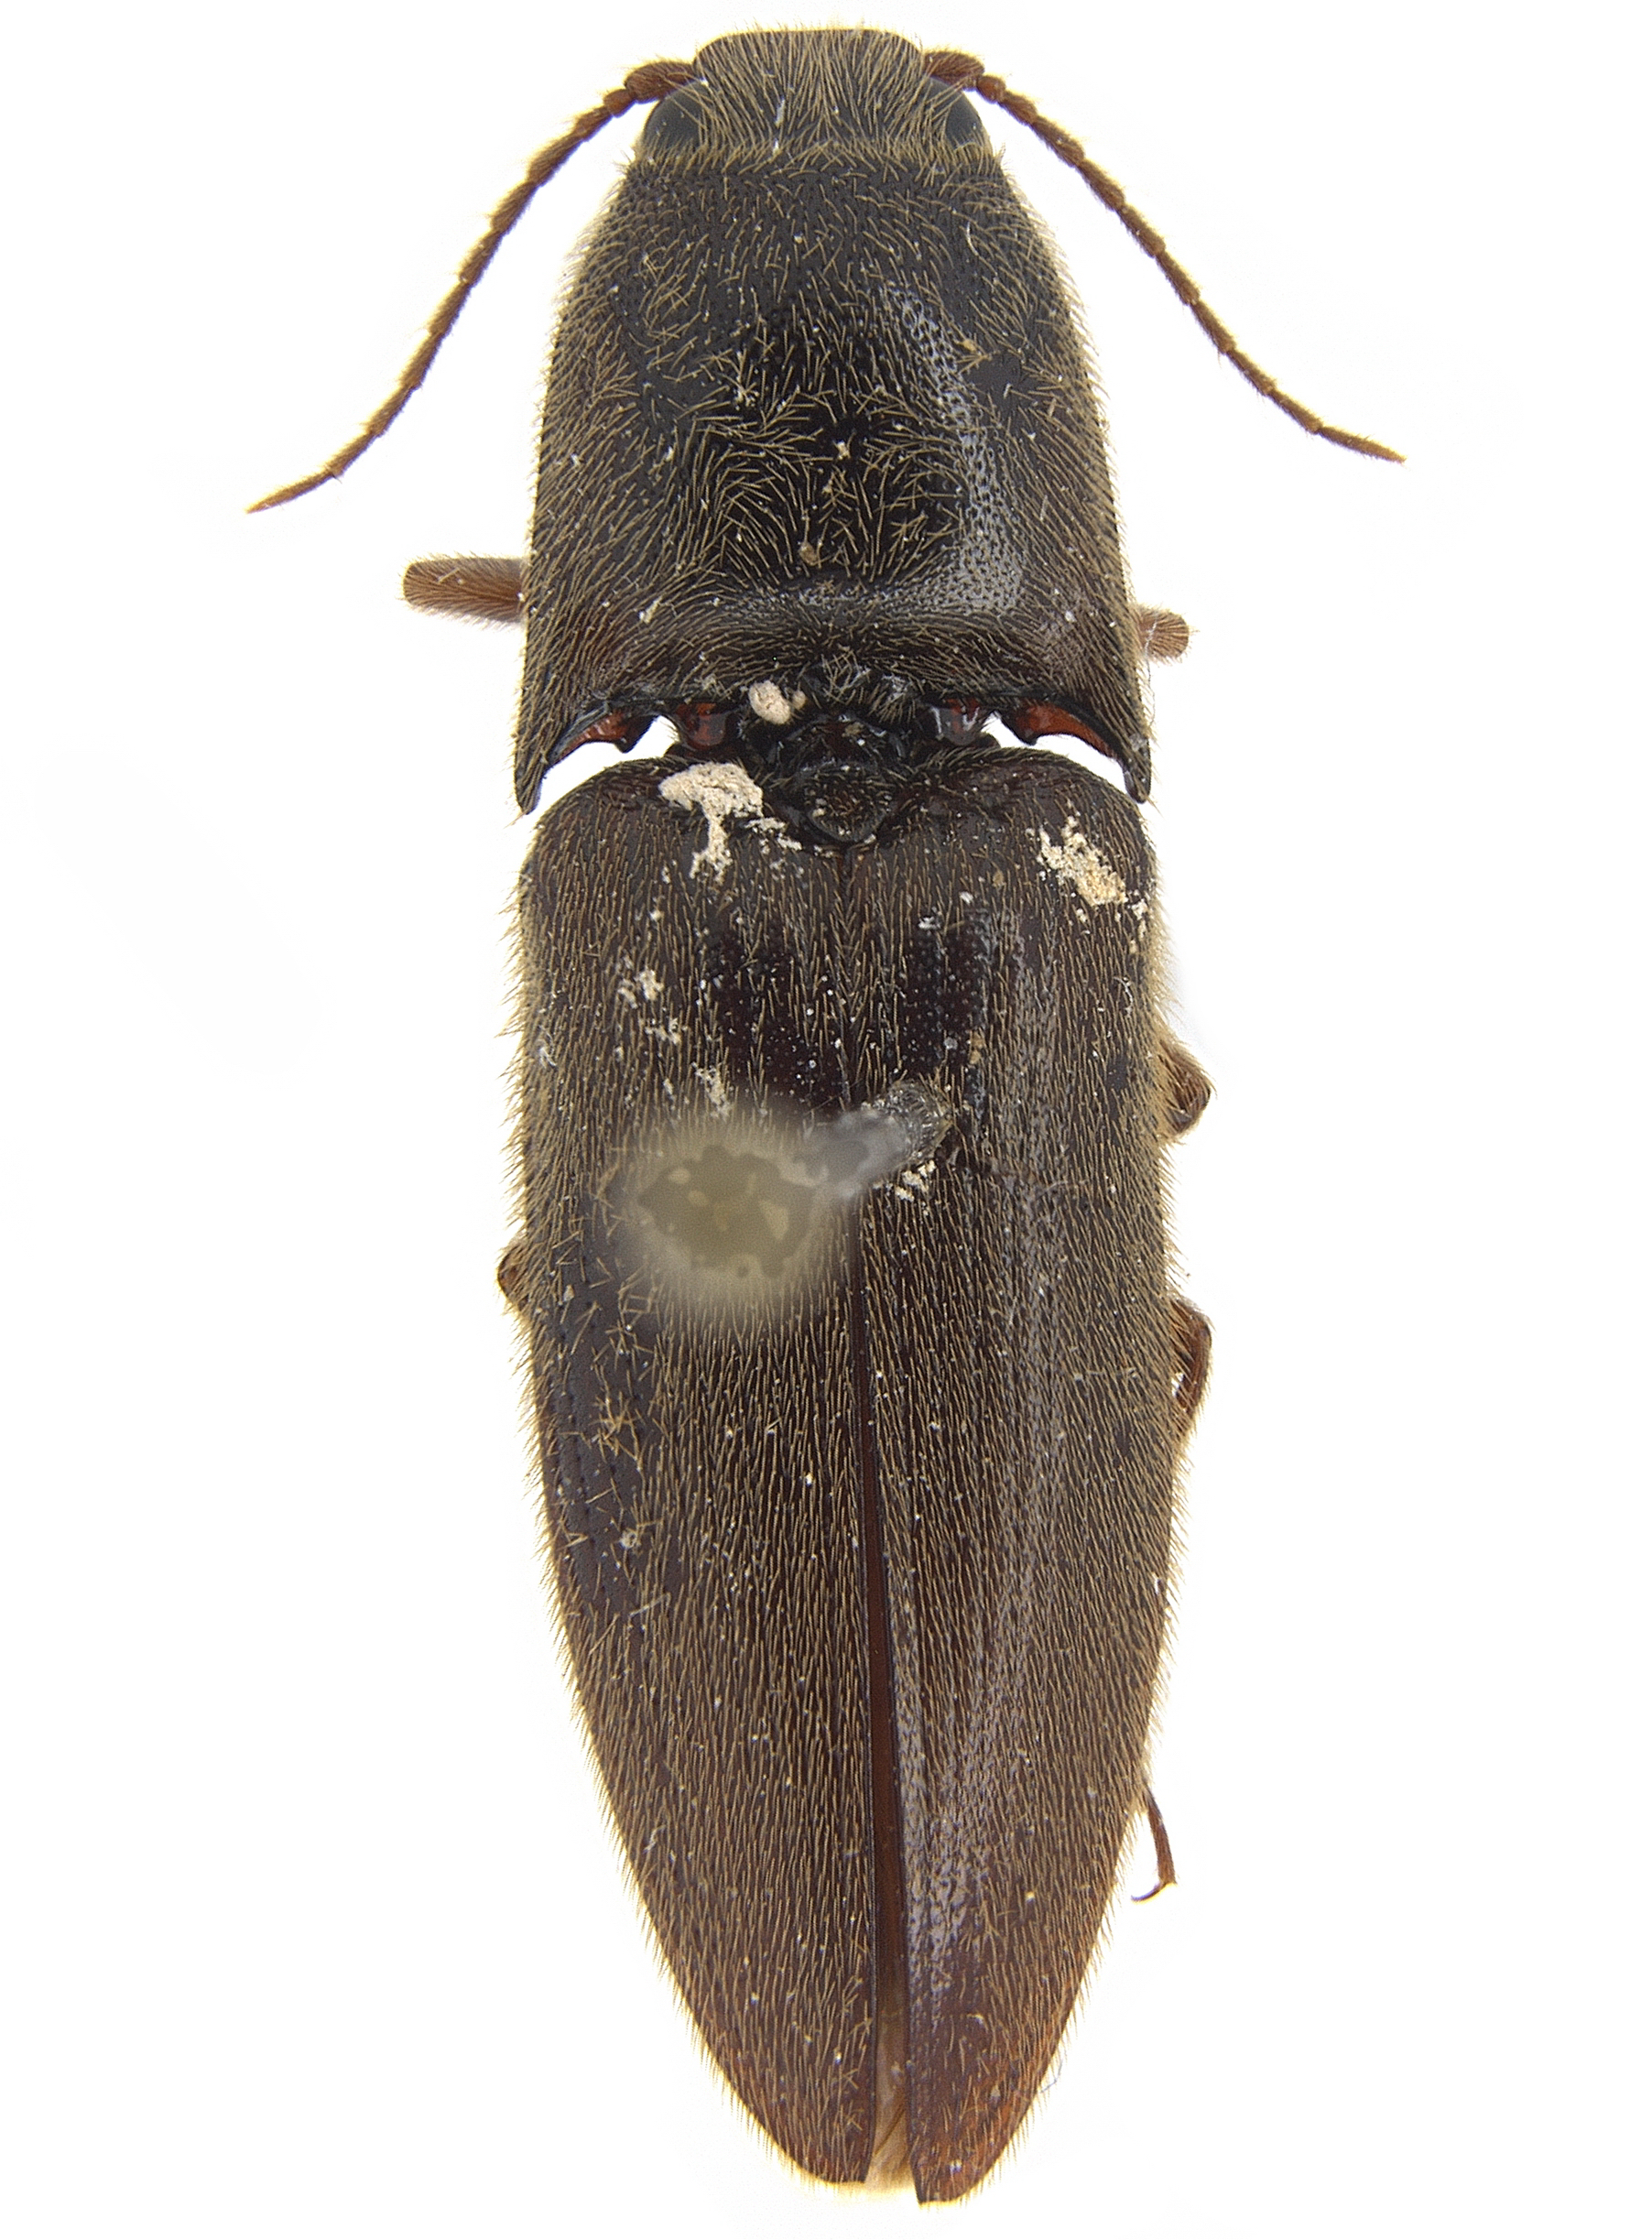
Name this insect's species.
Propsephus chatanayi
